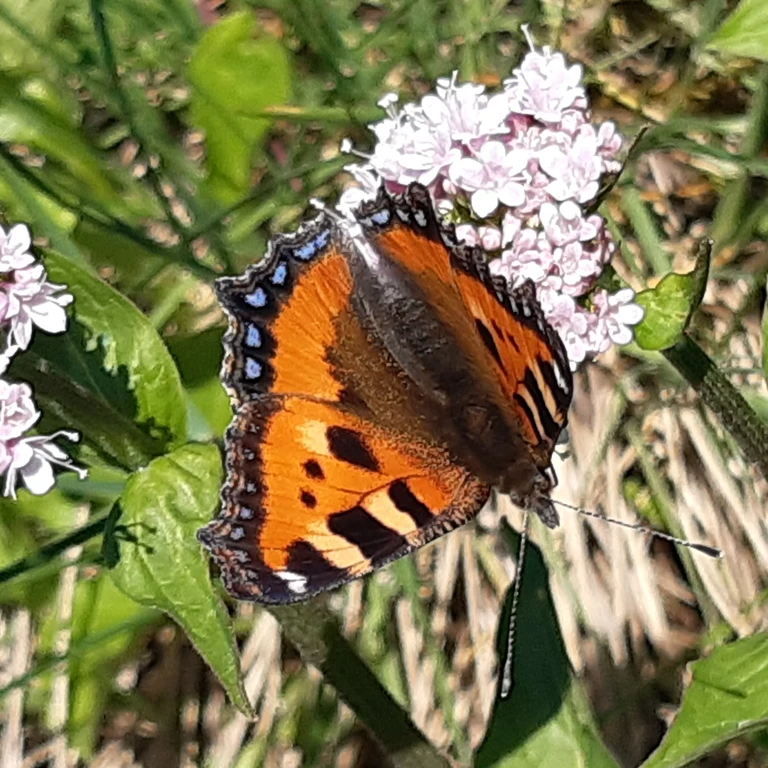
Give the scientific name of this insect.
Aglais urticae
